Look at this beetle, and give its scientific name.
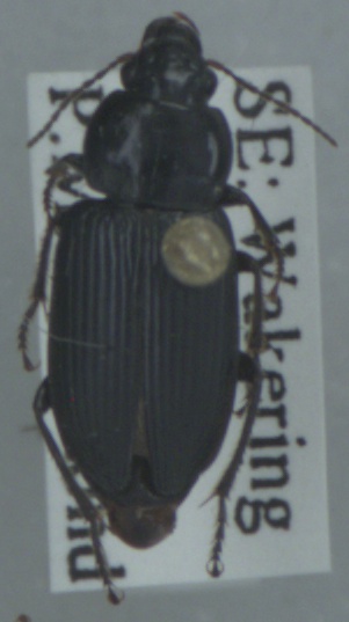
Anisodactylus poeciloides
